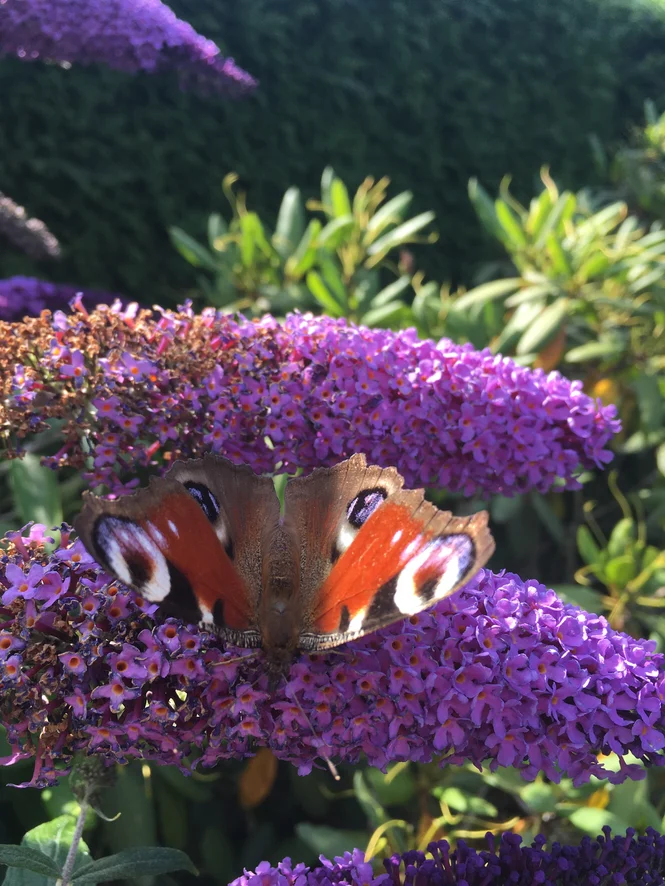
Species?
Aglais io
